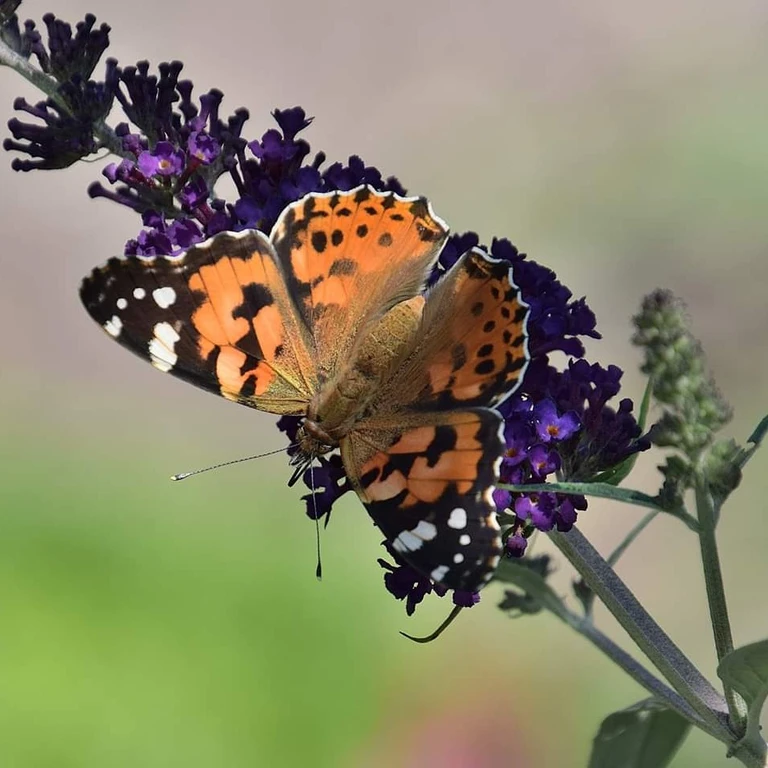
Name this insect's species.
Vanessa cardui
